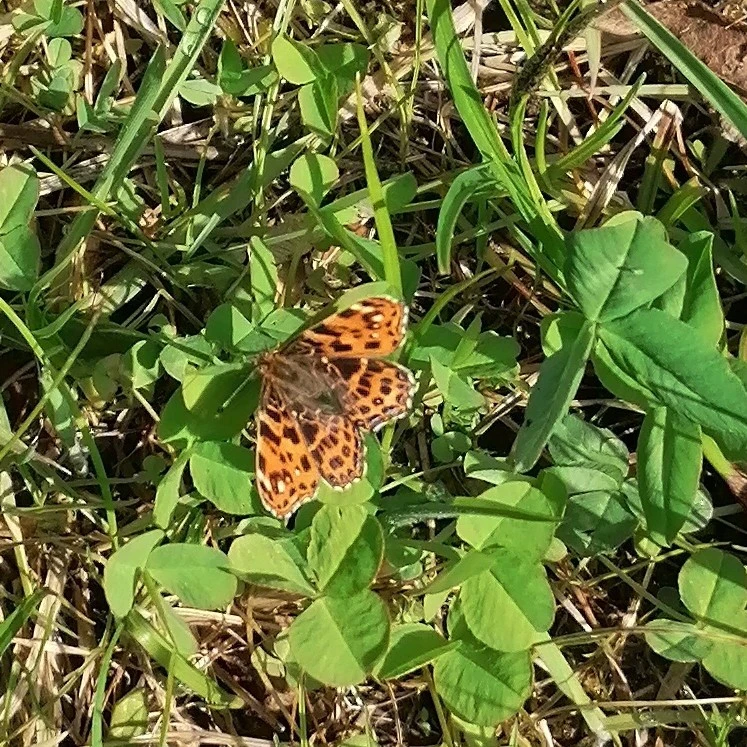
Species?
Araschnia levana
